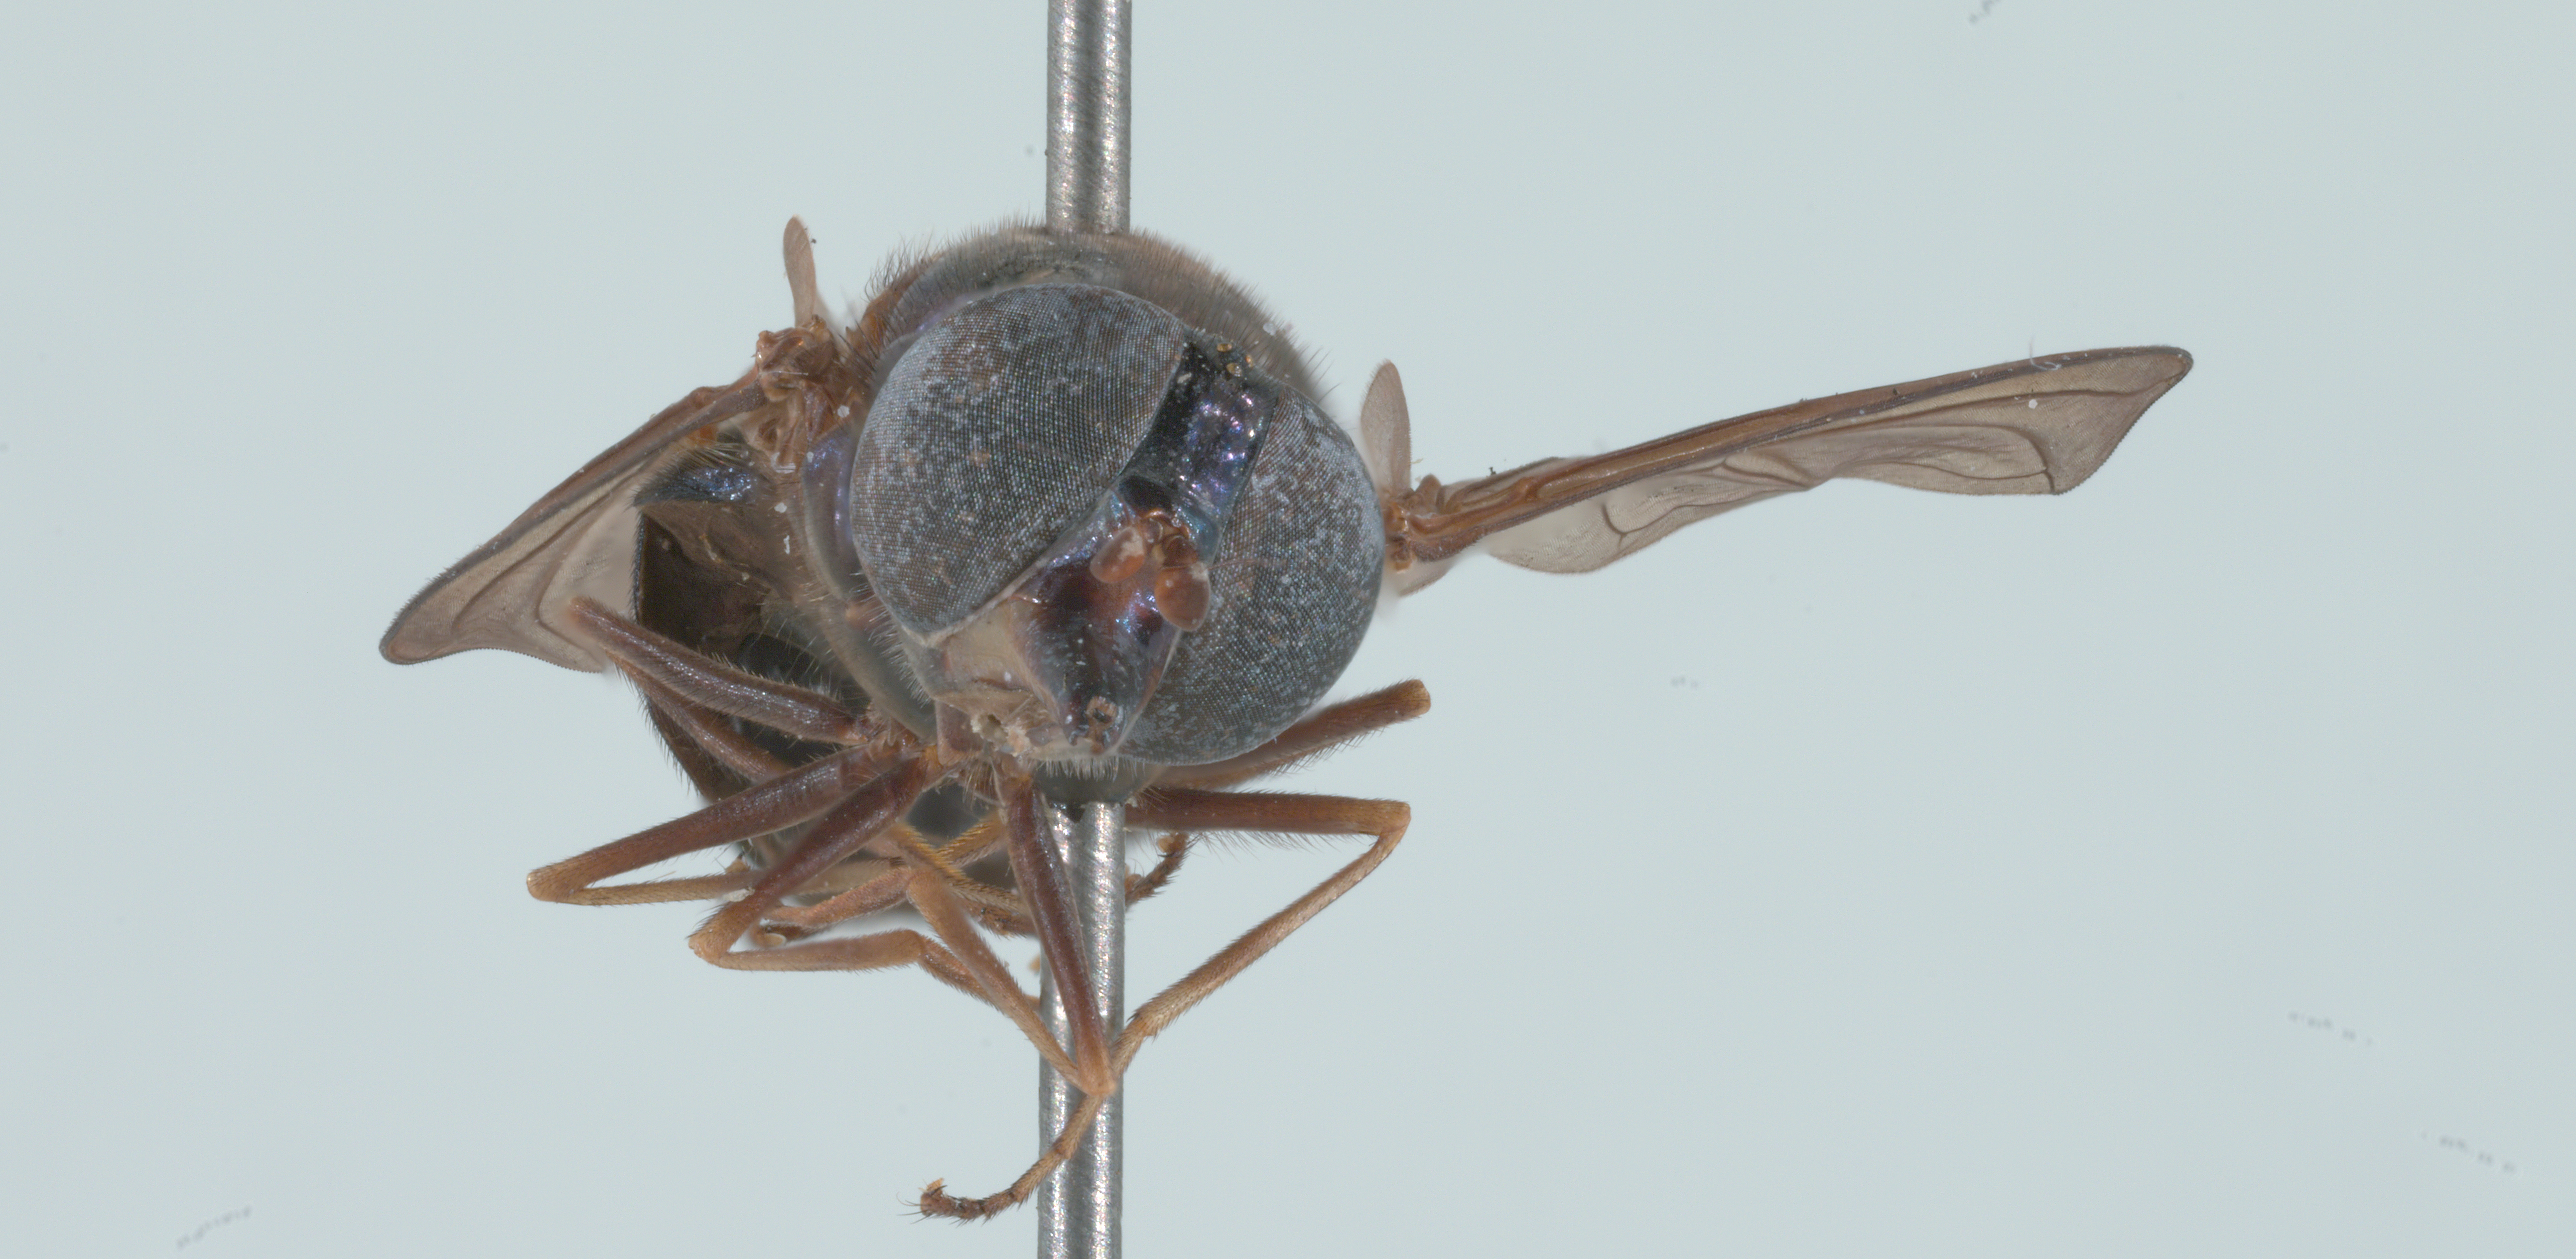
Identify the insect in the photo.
Rhingia cyanoprora
